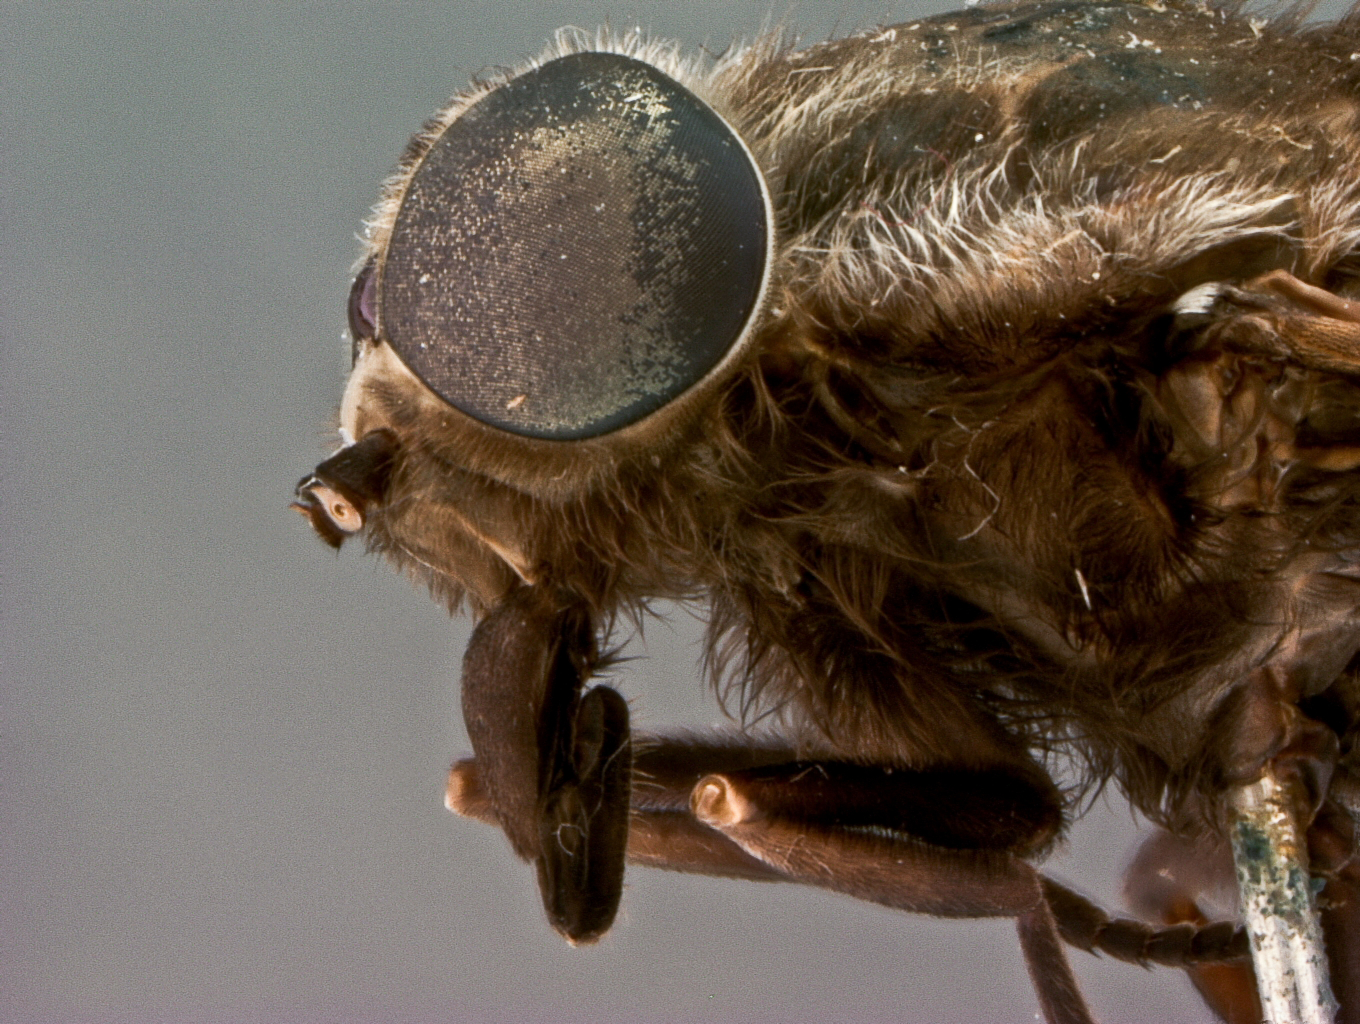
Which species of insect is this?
Dicladocera finitima (also Agkistrocerus finitimus)
